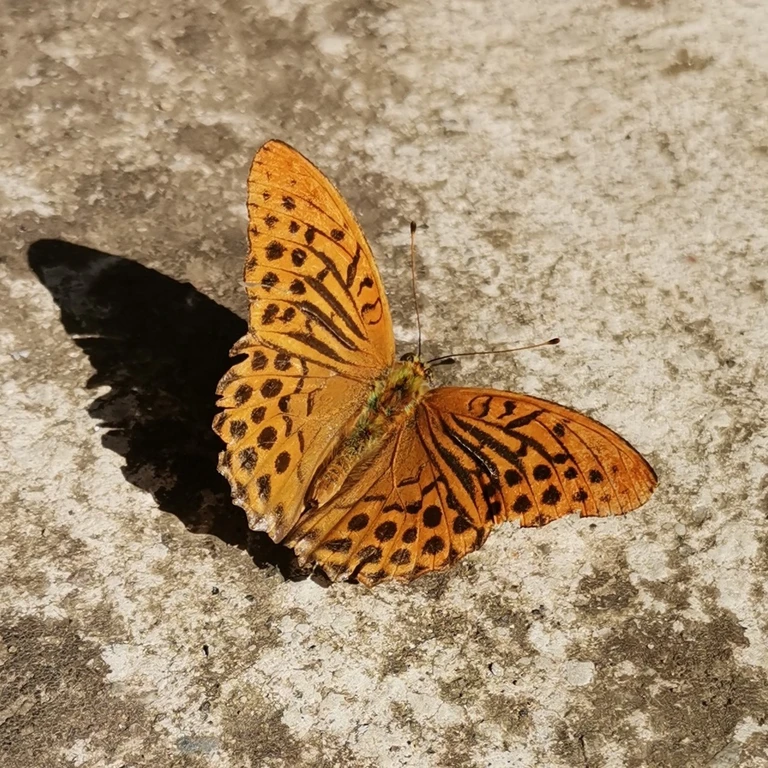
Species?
Argynnis paphia
